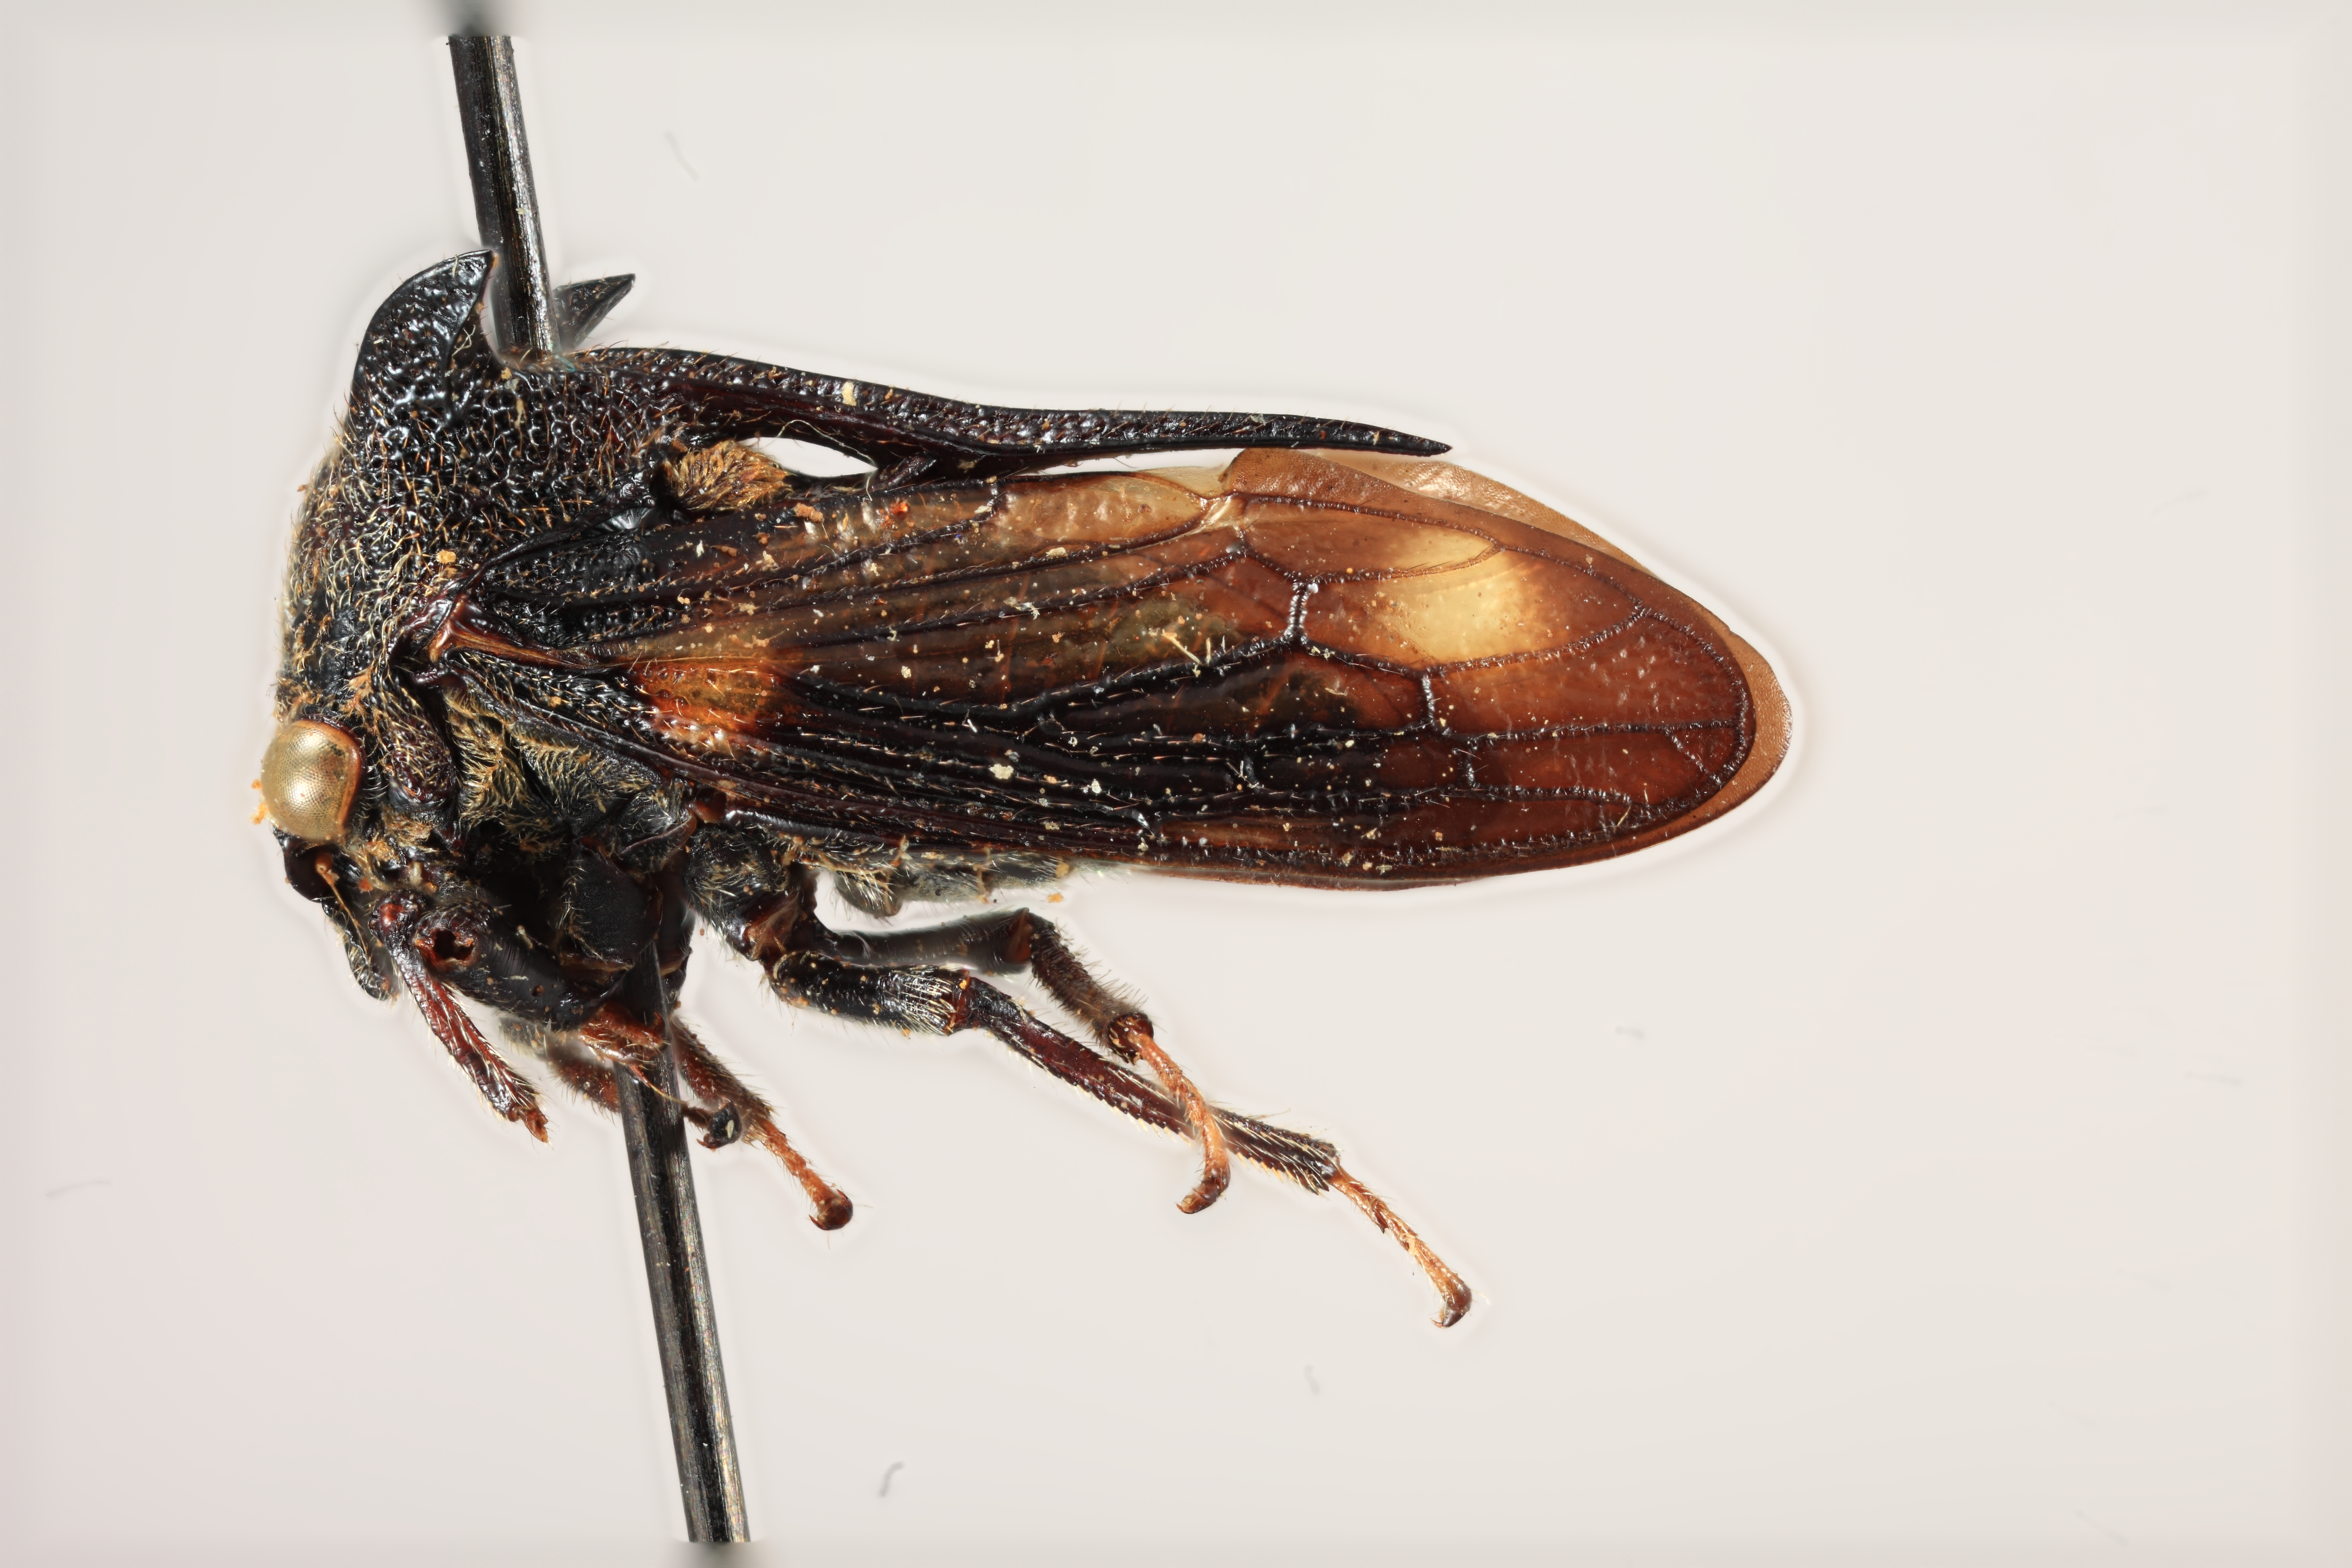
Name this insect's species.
Campylocentrus nigris
